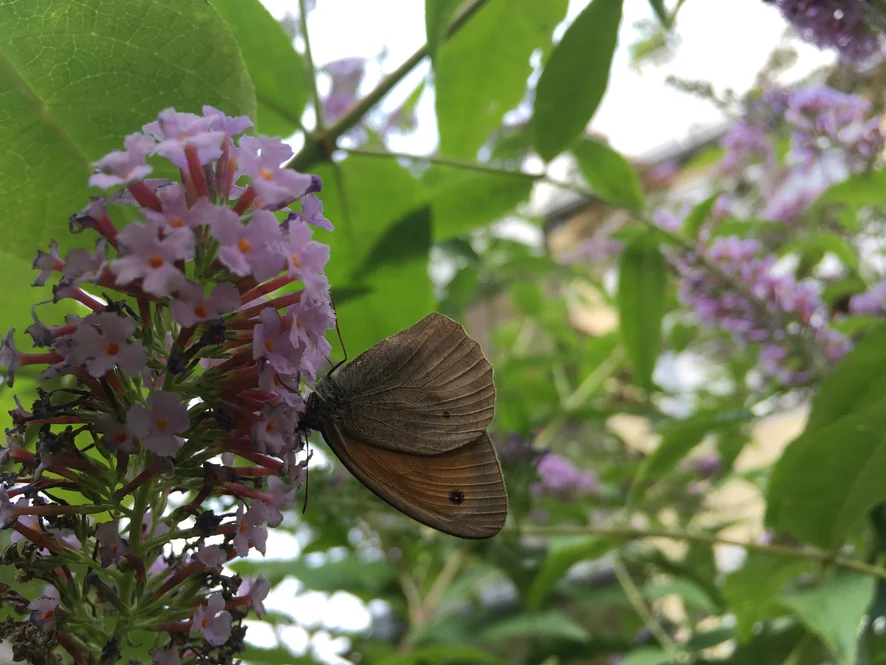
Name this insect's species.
Maniola jurtina
